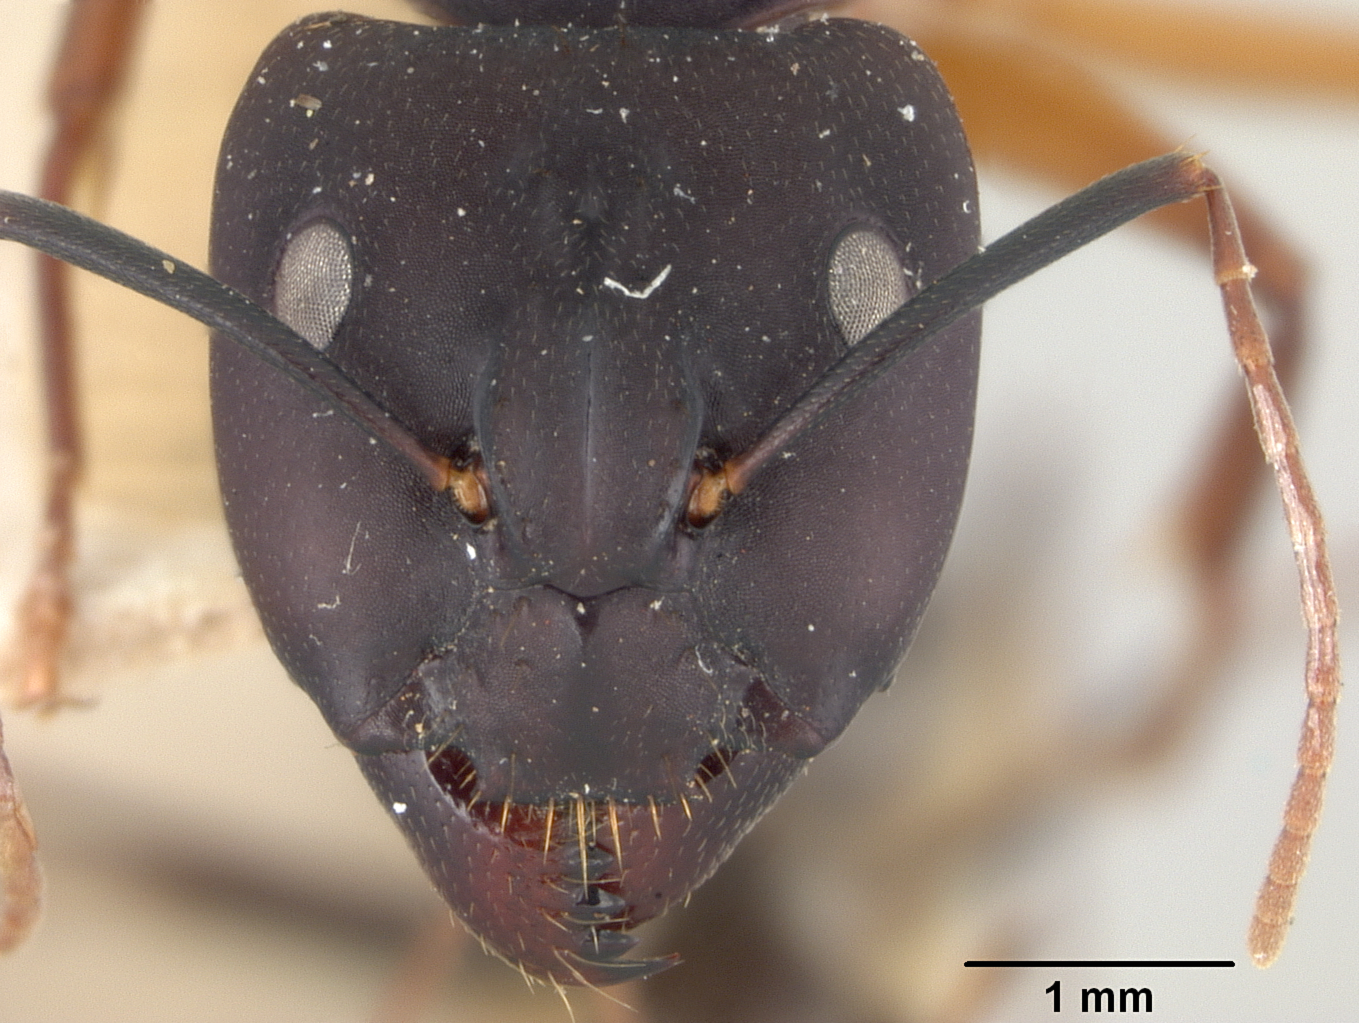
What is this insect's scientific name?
Camponotus maculatus
